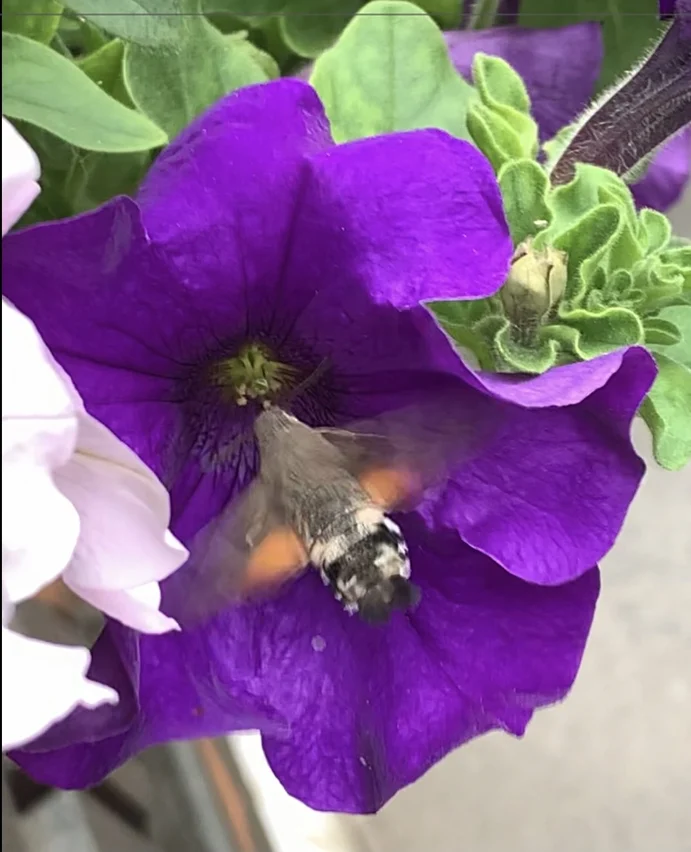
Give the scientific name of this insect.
Macroglossum stellatarum
